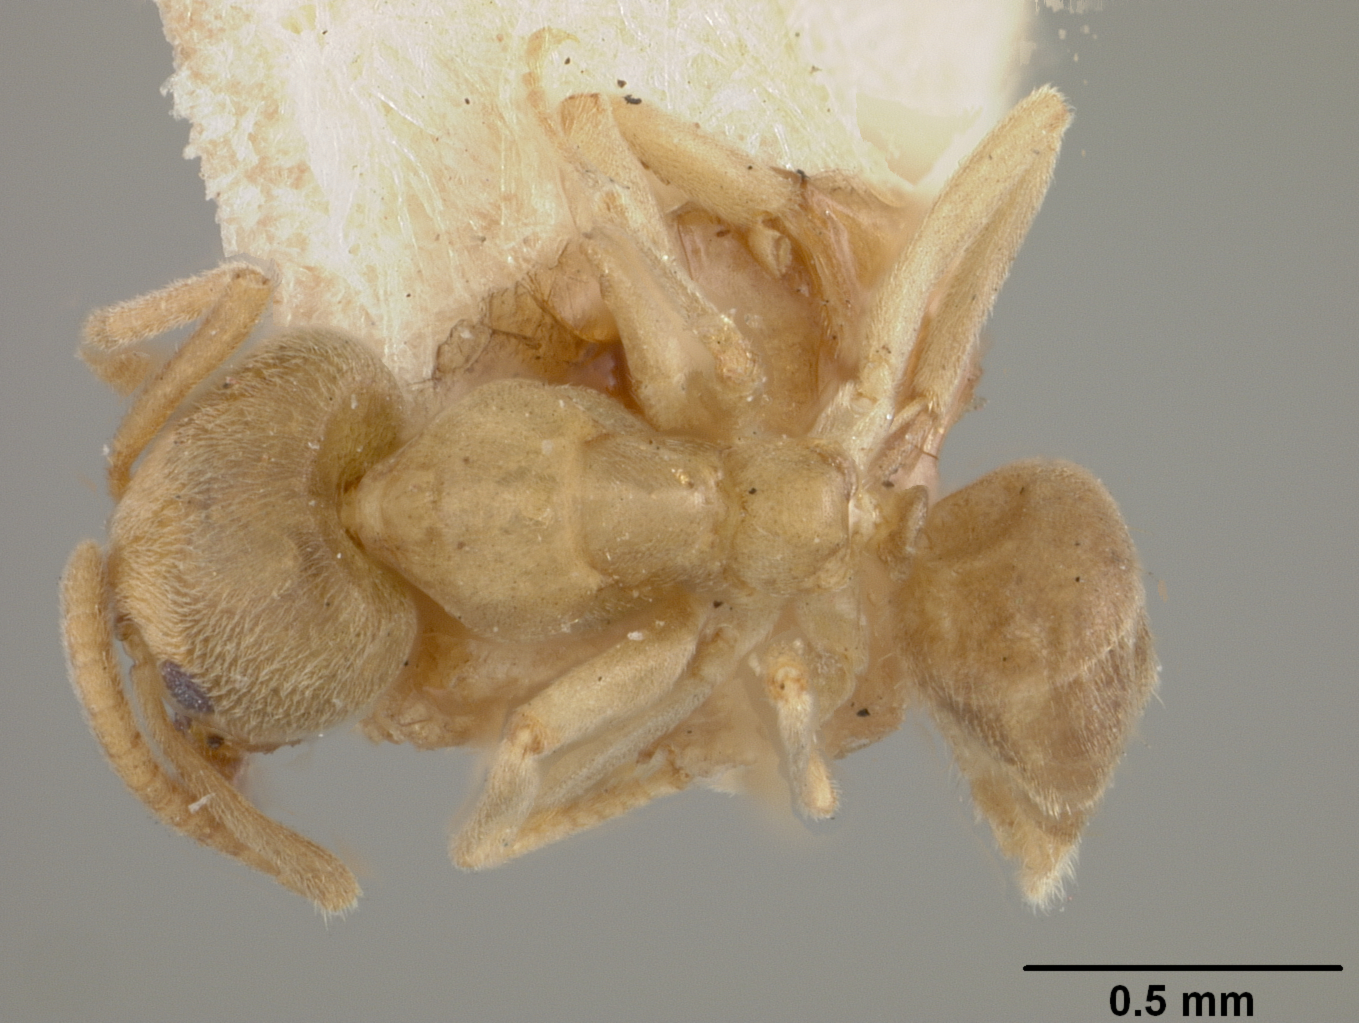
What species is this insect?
Iridomyrmex pordescens
